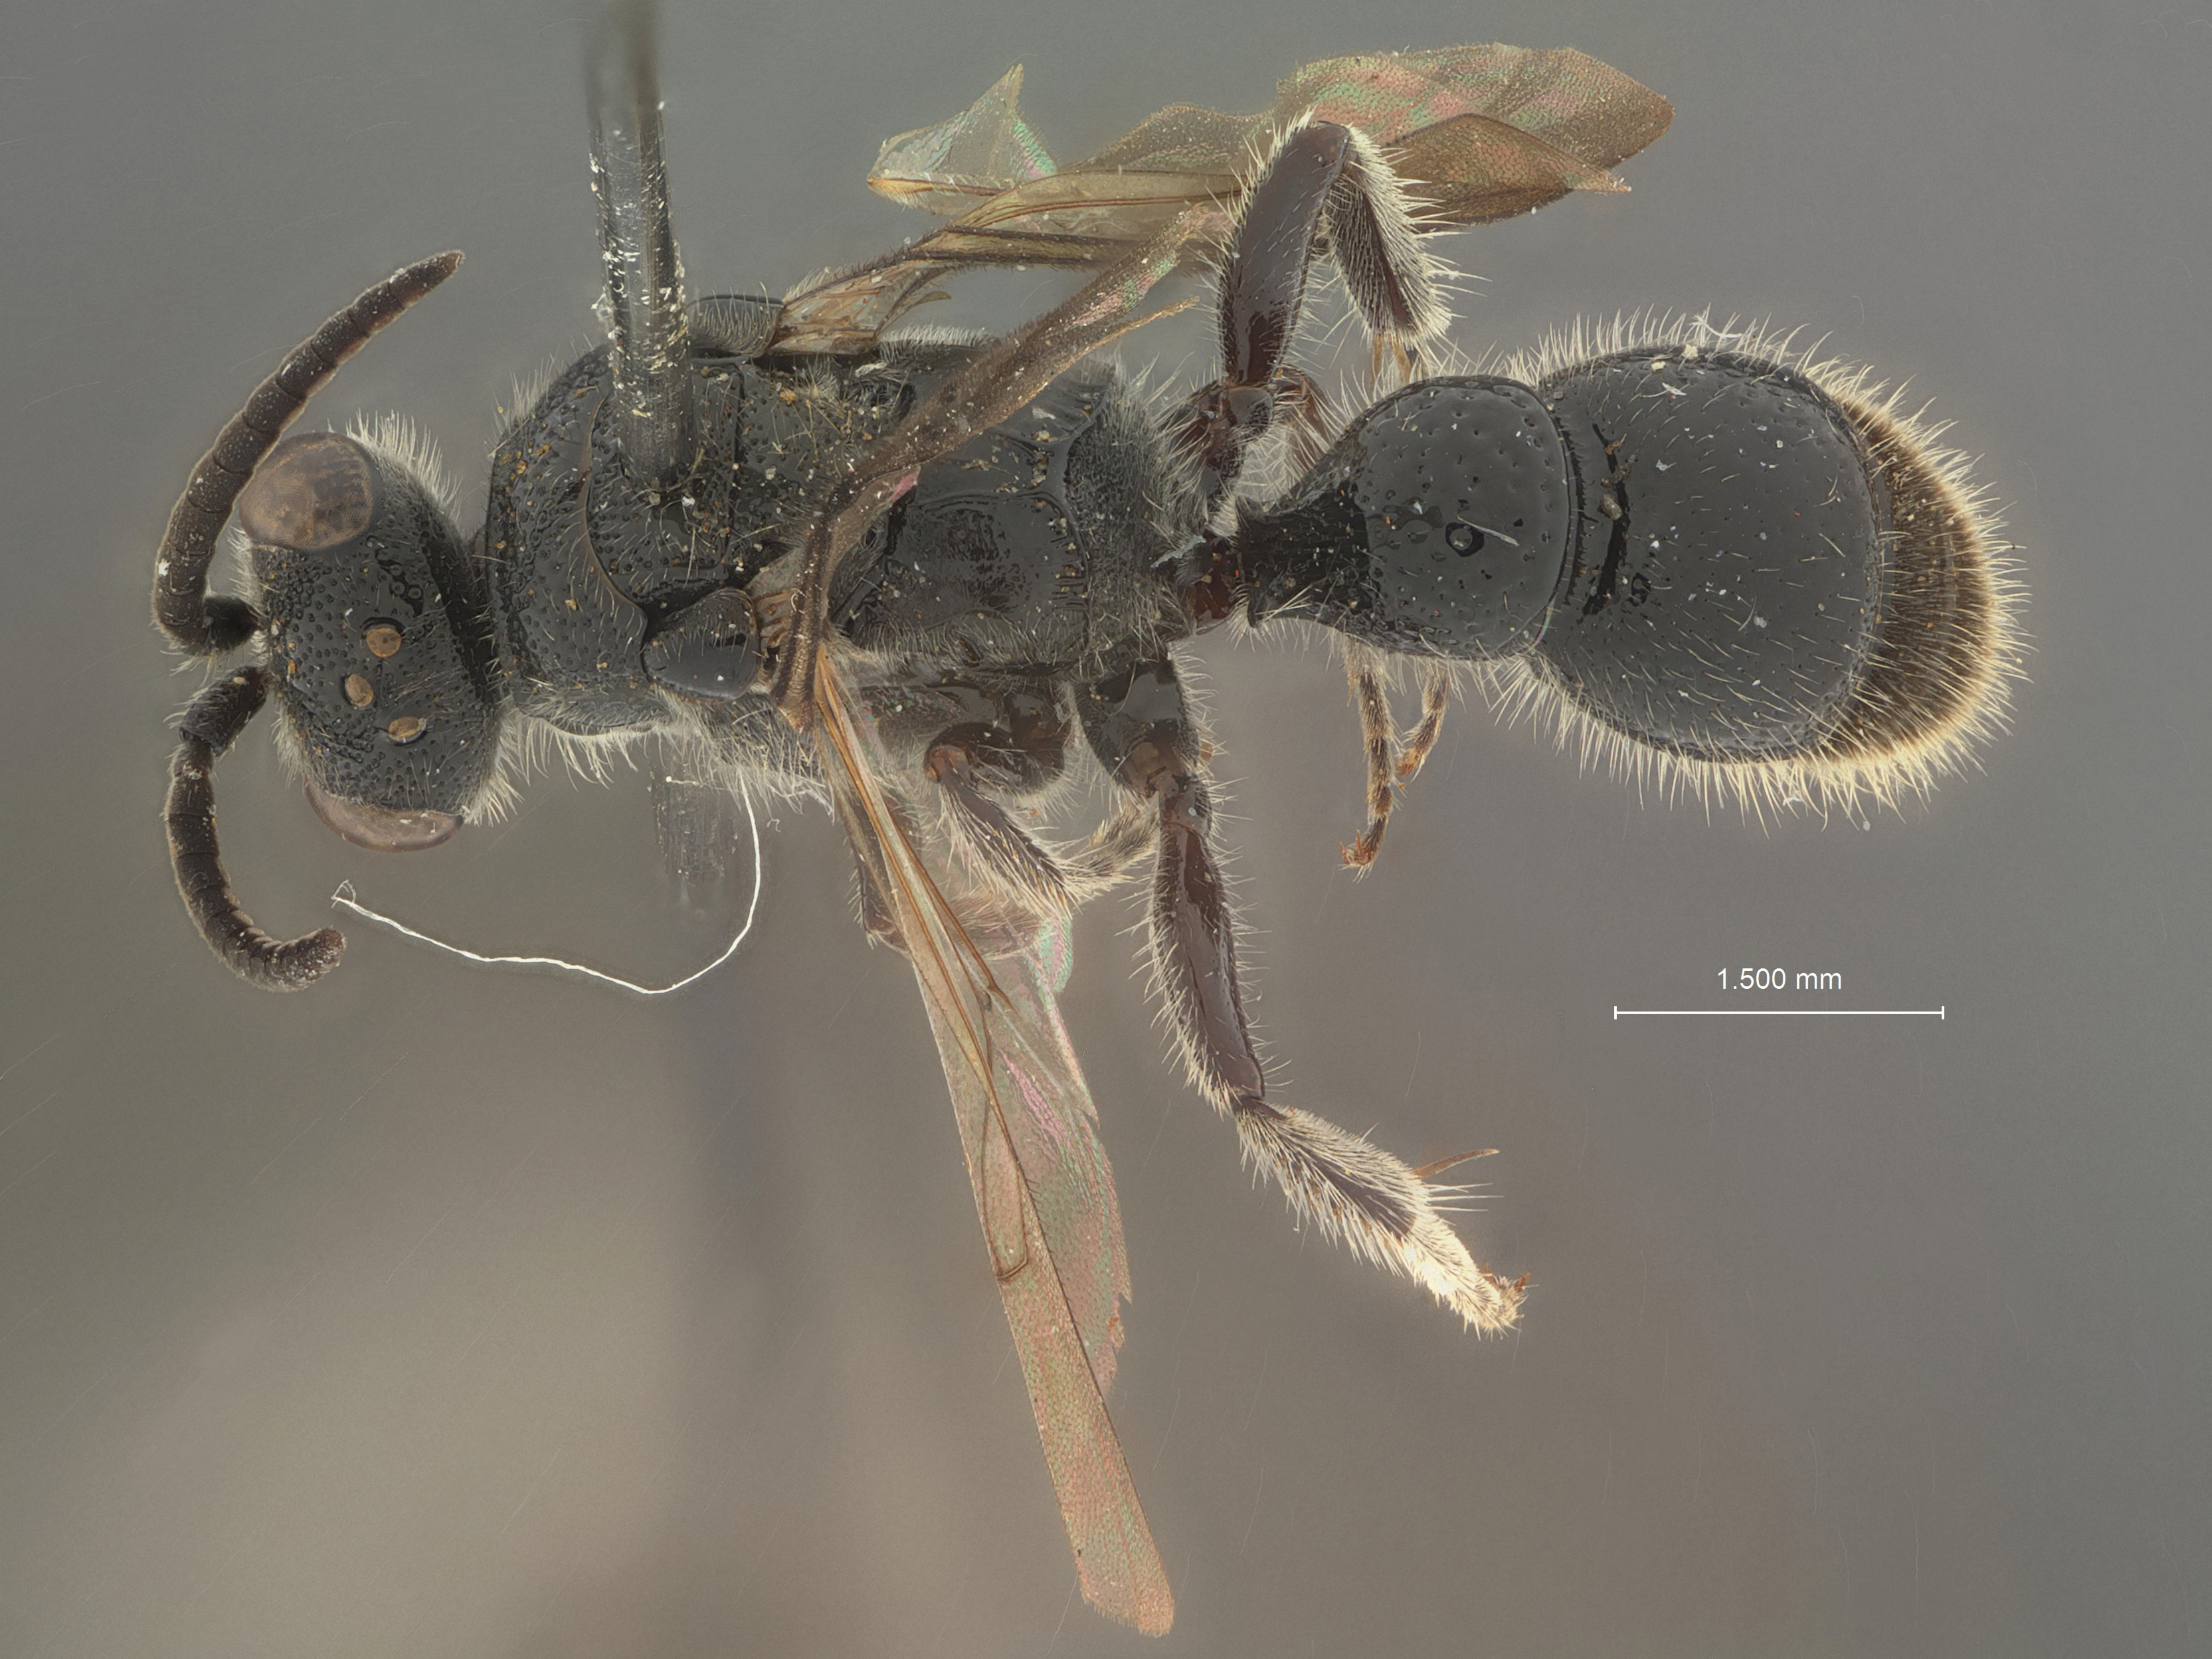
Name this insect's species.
Tiphia ami
